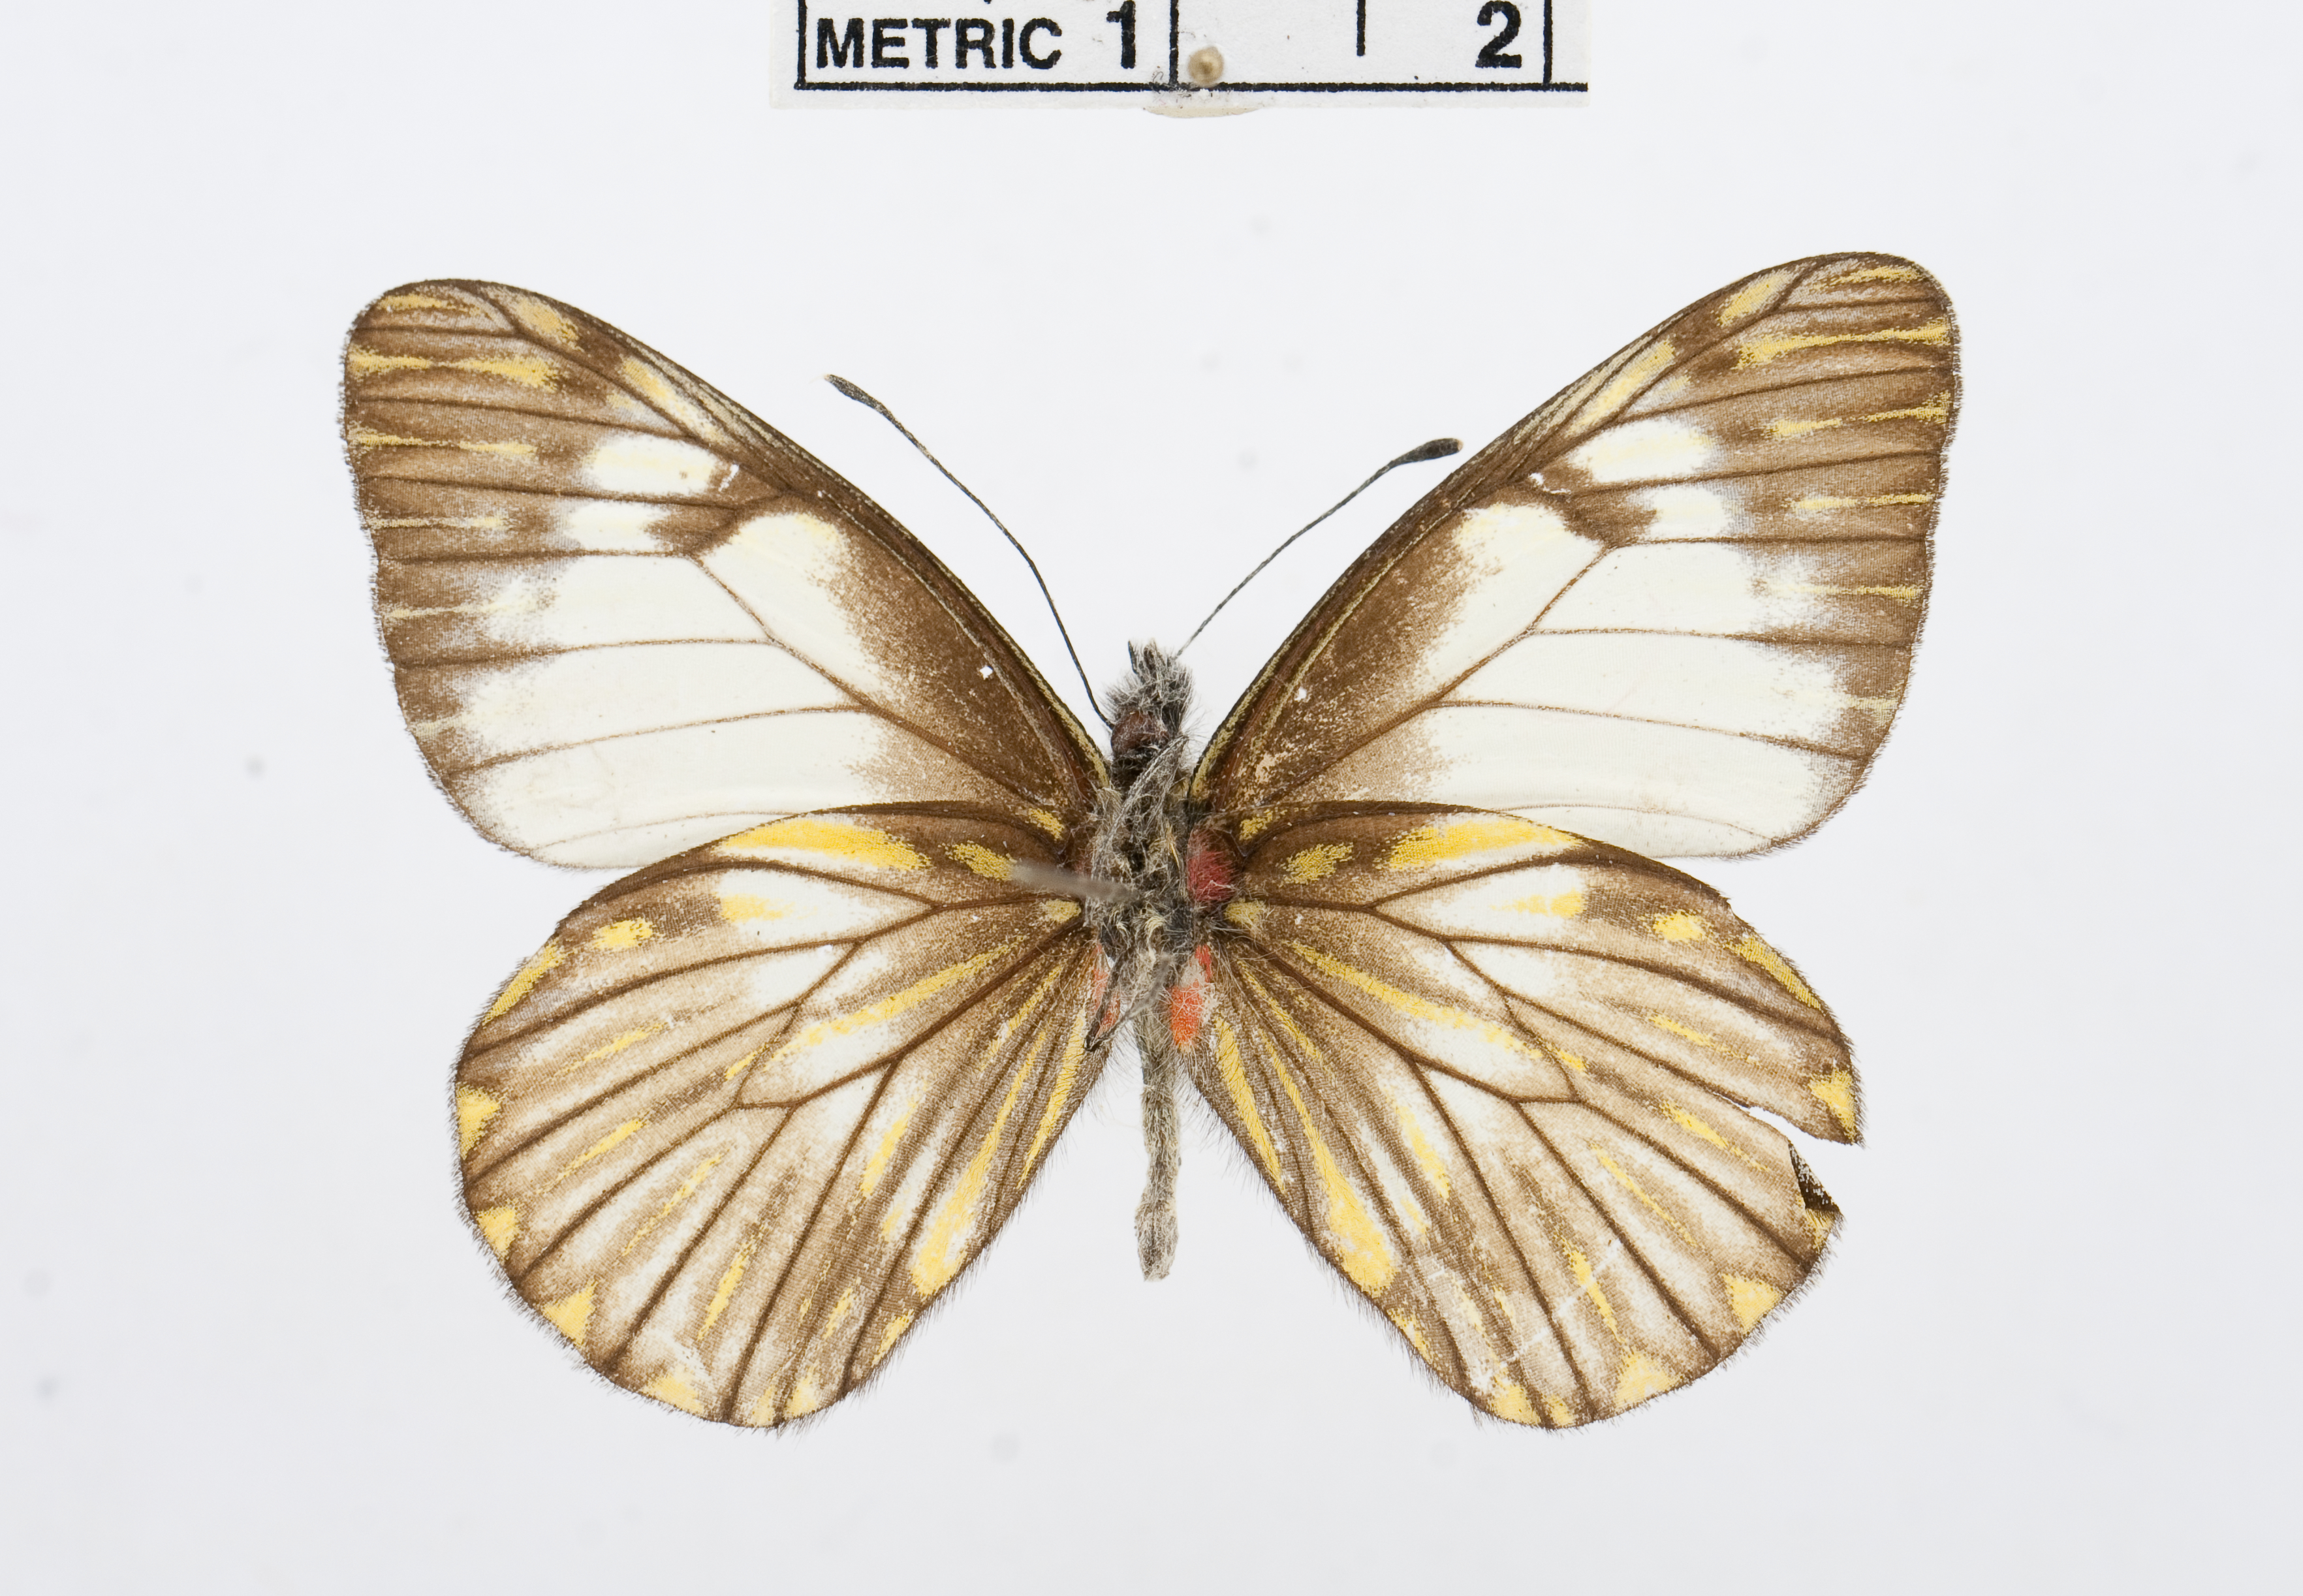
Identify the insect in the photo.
Catasticta notha
